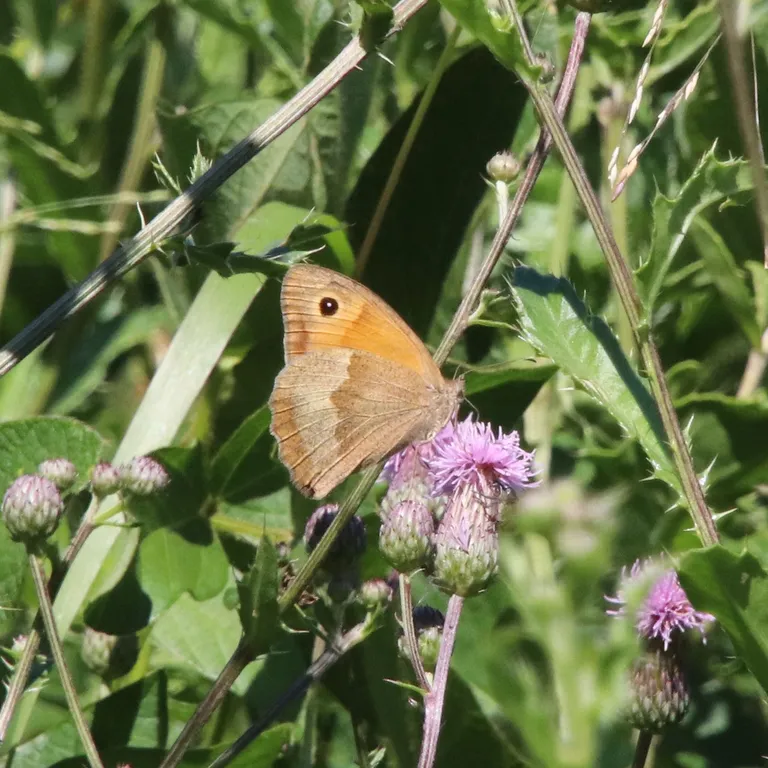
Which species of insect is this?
Maniola jurtina
